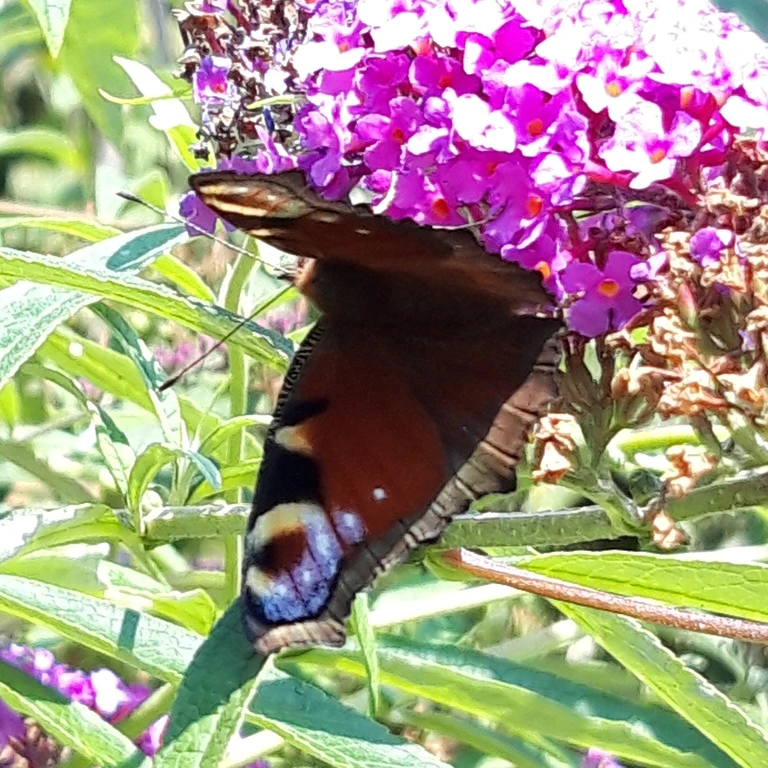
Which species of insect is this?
Aglais io
